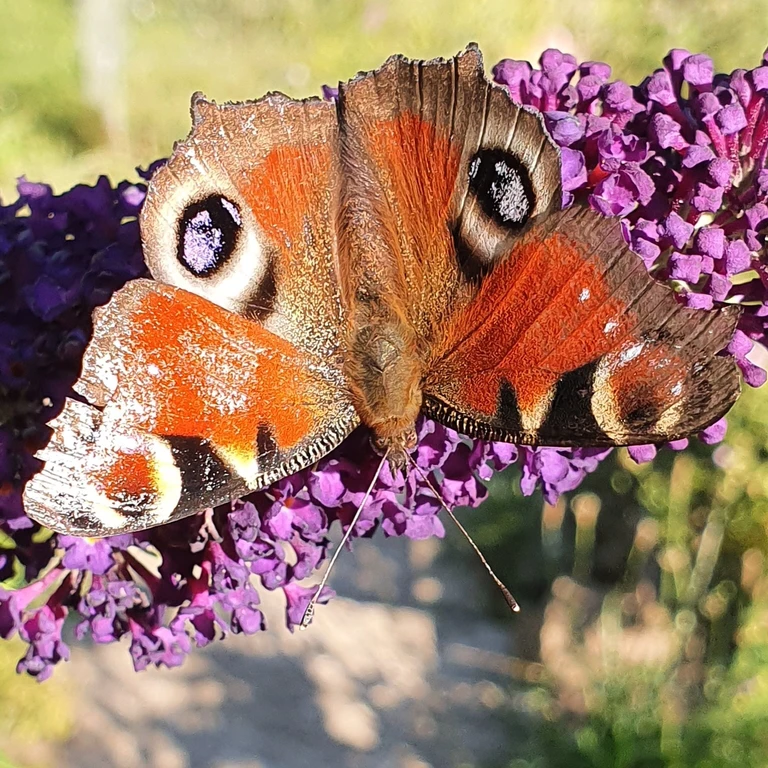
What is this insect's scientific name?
Aglais io
